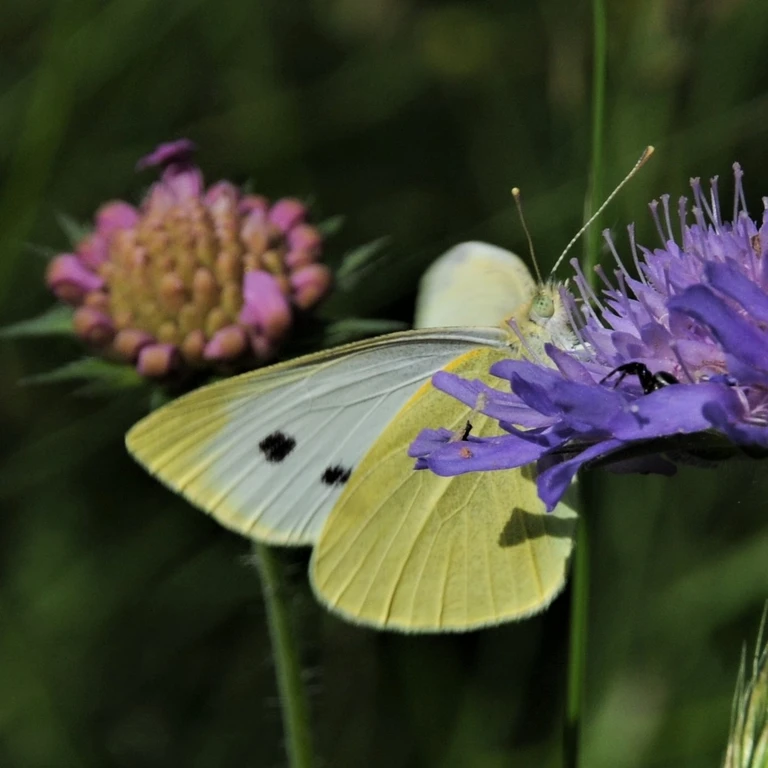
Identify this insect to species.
Pieris brassicae
